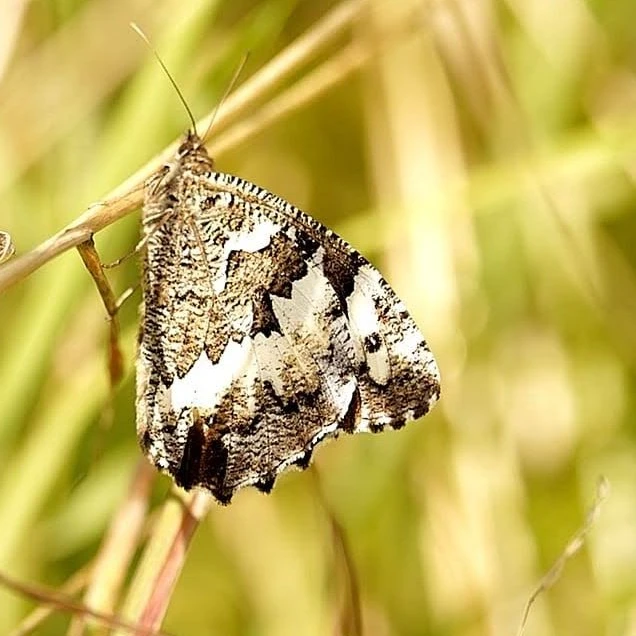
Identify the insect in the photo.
Brintesia circe
